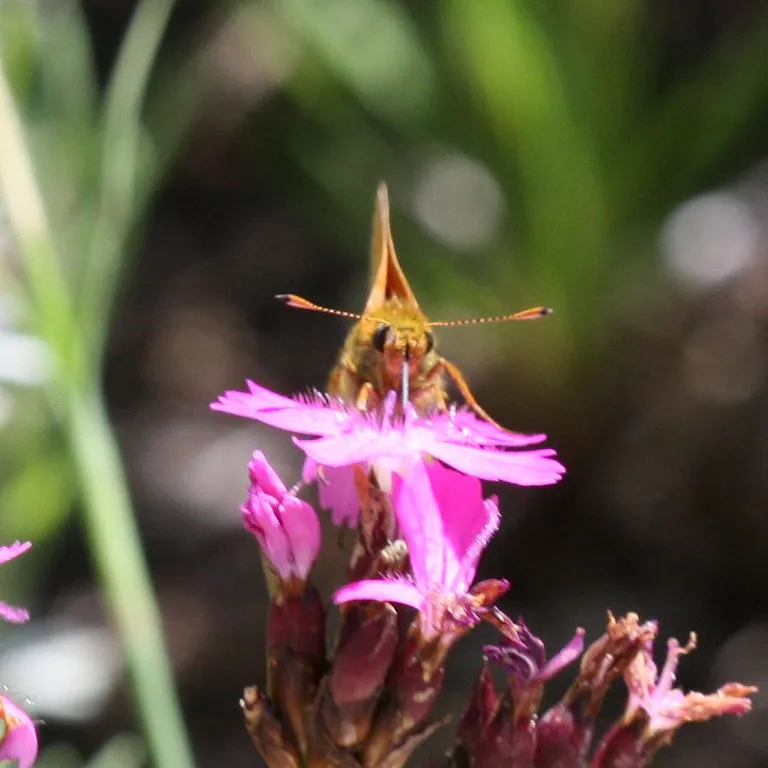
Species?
Ochlodes sylvanus (also Ochlodes venata)
